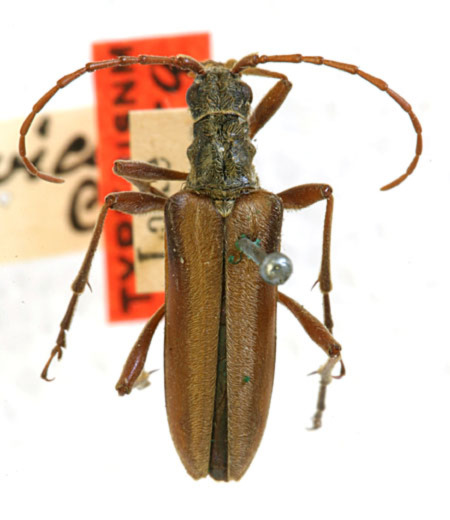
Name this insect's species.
Stenocorus nubifer (also Stenocorus parviceps)
